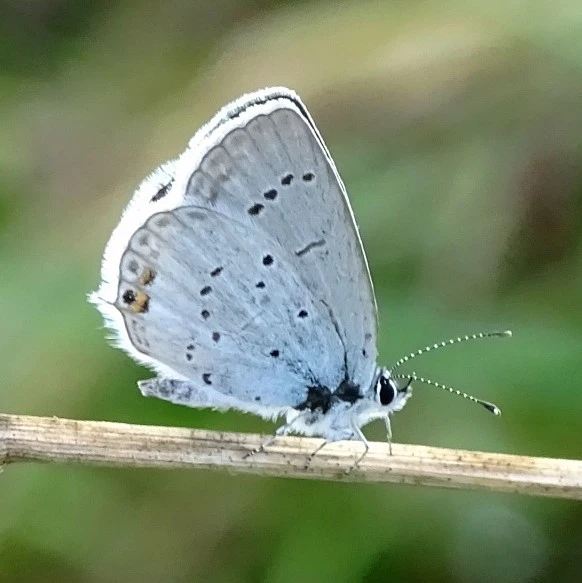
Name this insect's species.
Cupido argiades (also Elkalyce argiades)
